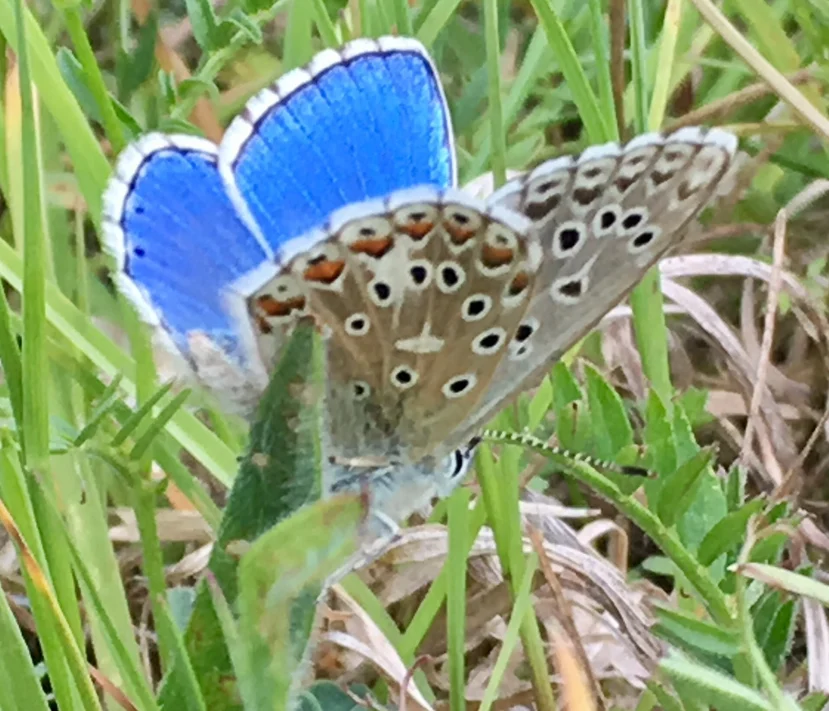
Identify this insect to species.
Lysandra bellargus
